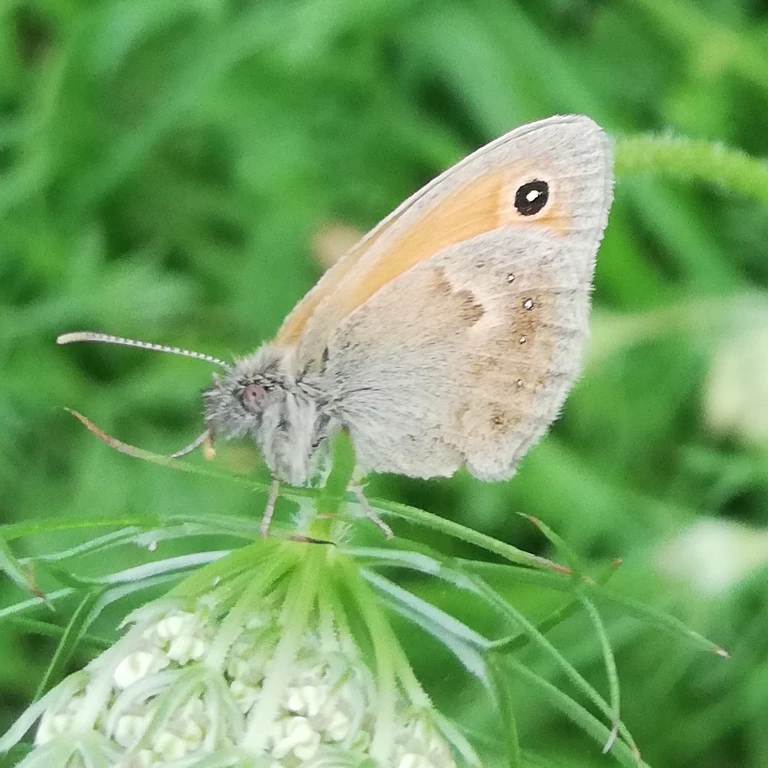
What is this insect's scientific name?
Coenonympha pamphilus
